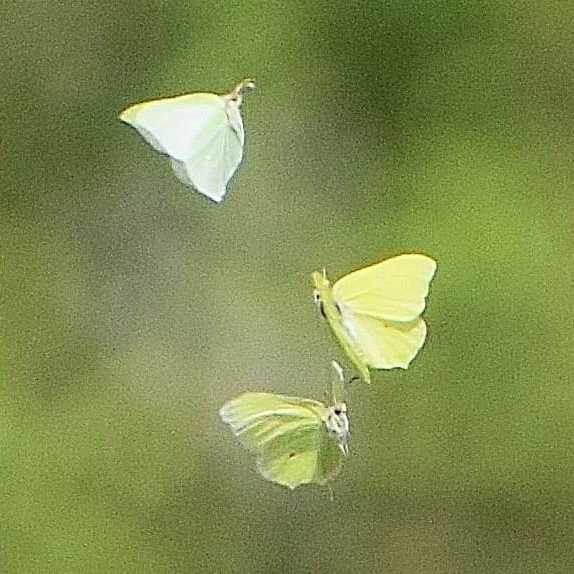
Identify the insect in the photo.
Gonepteryx rhamni
